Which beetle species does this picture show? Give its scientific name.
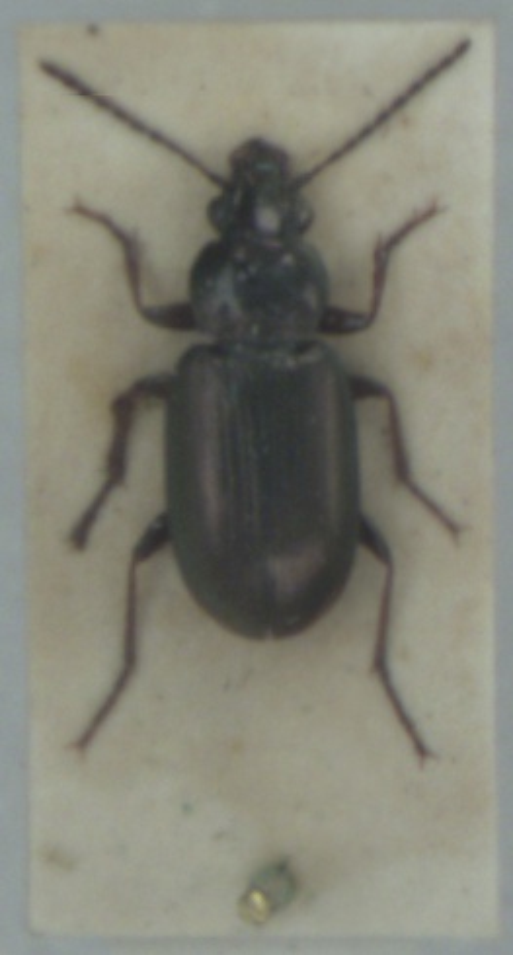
Pogonus chalceus
